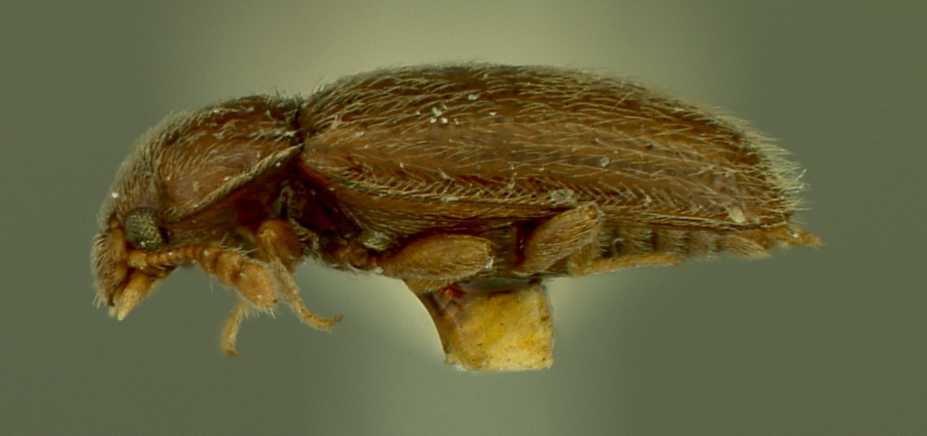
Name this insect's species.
Symbiotes lacustris
